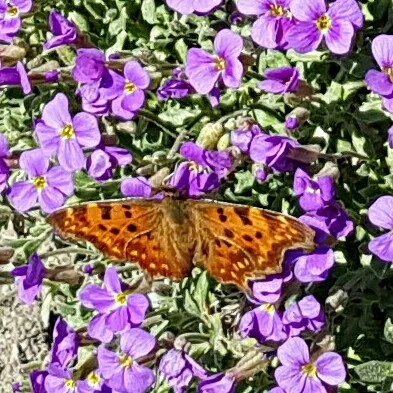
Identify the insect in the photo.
Polygonia c-album
